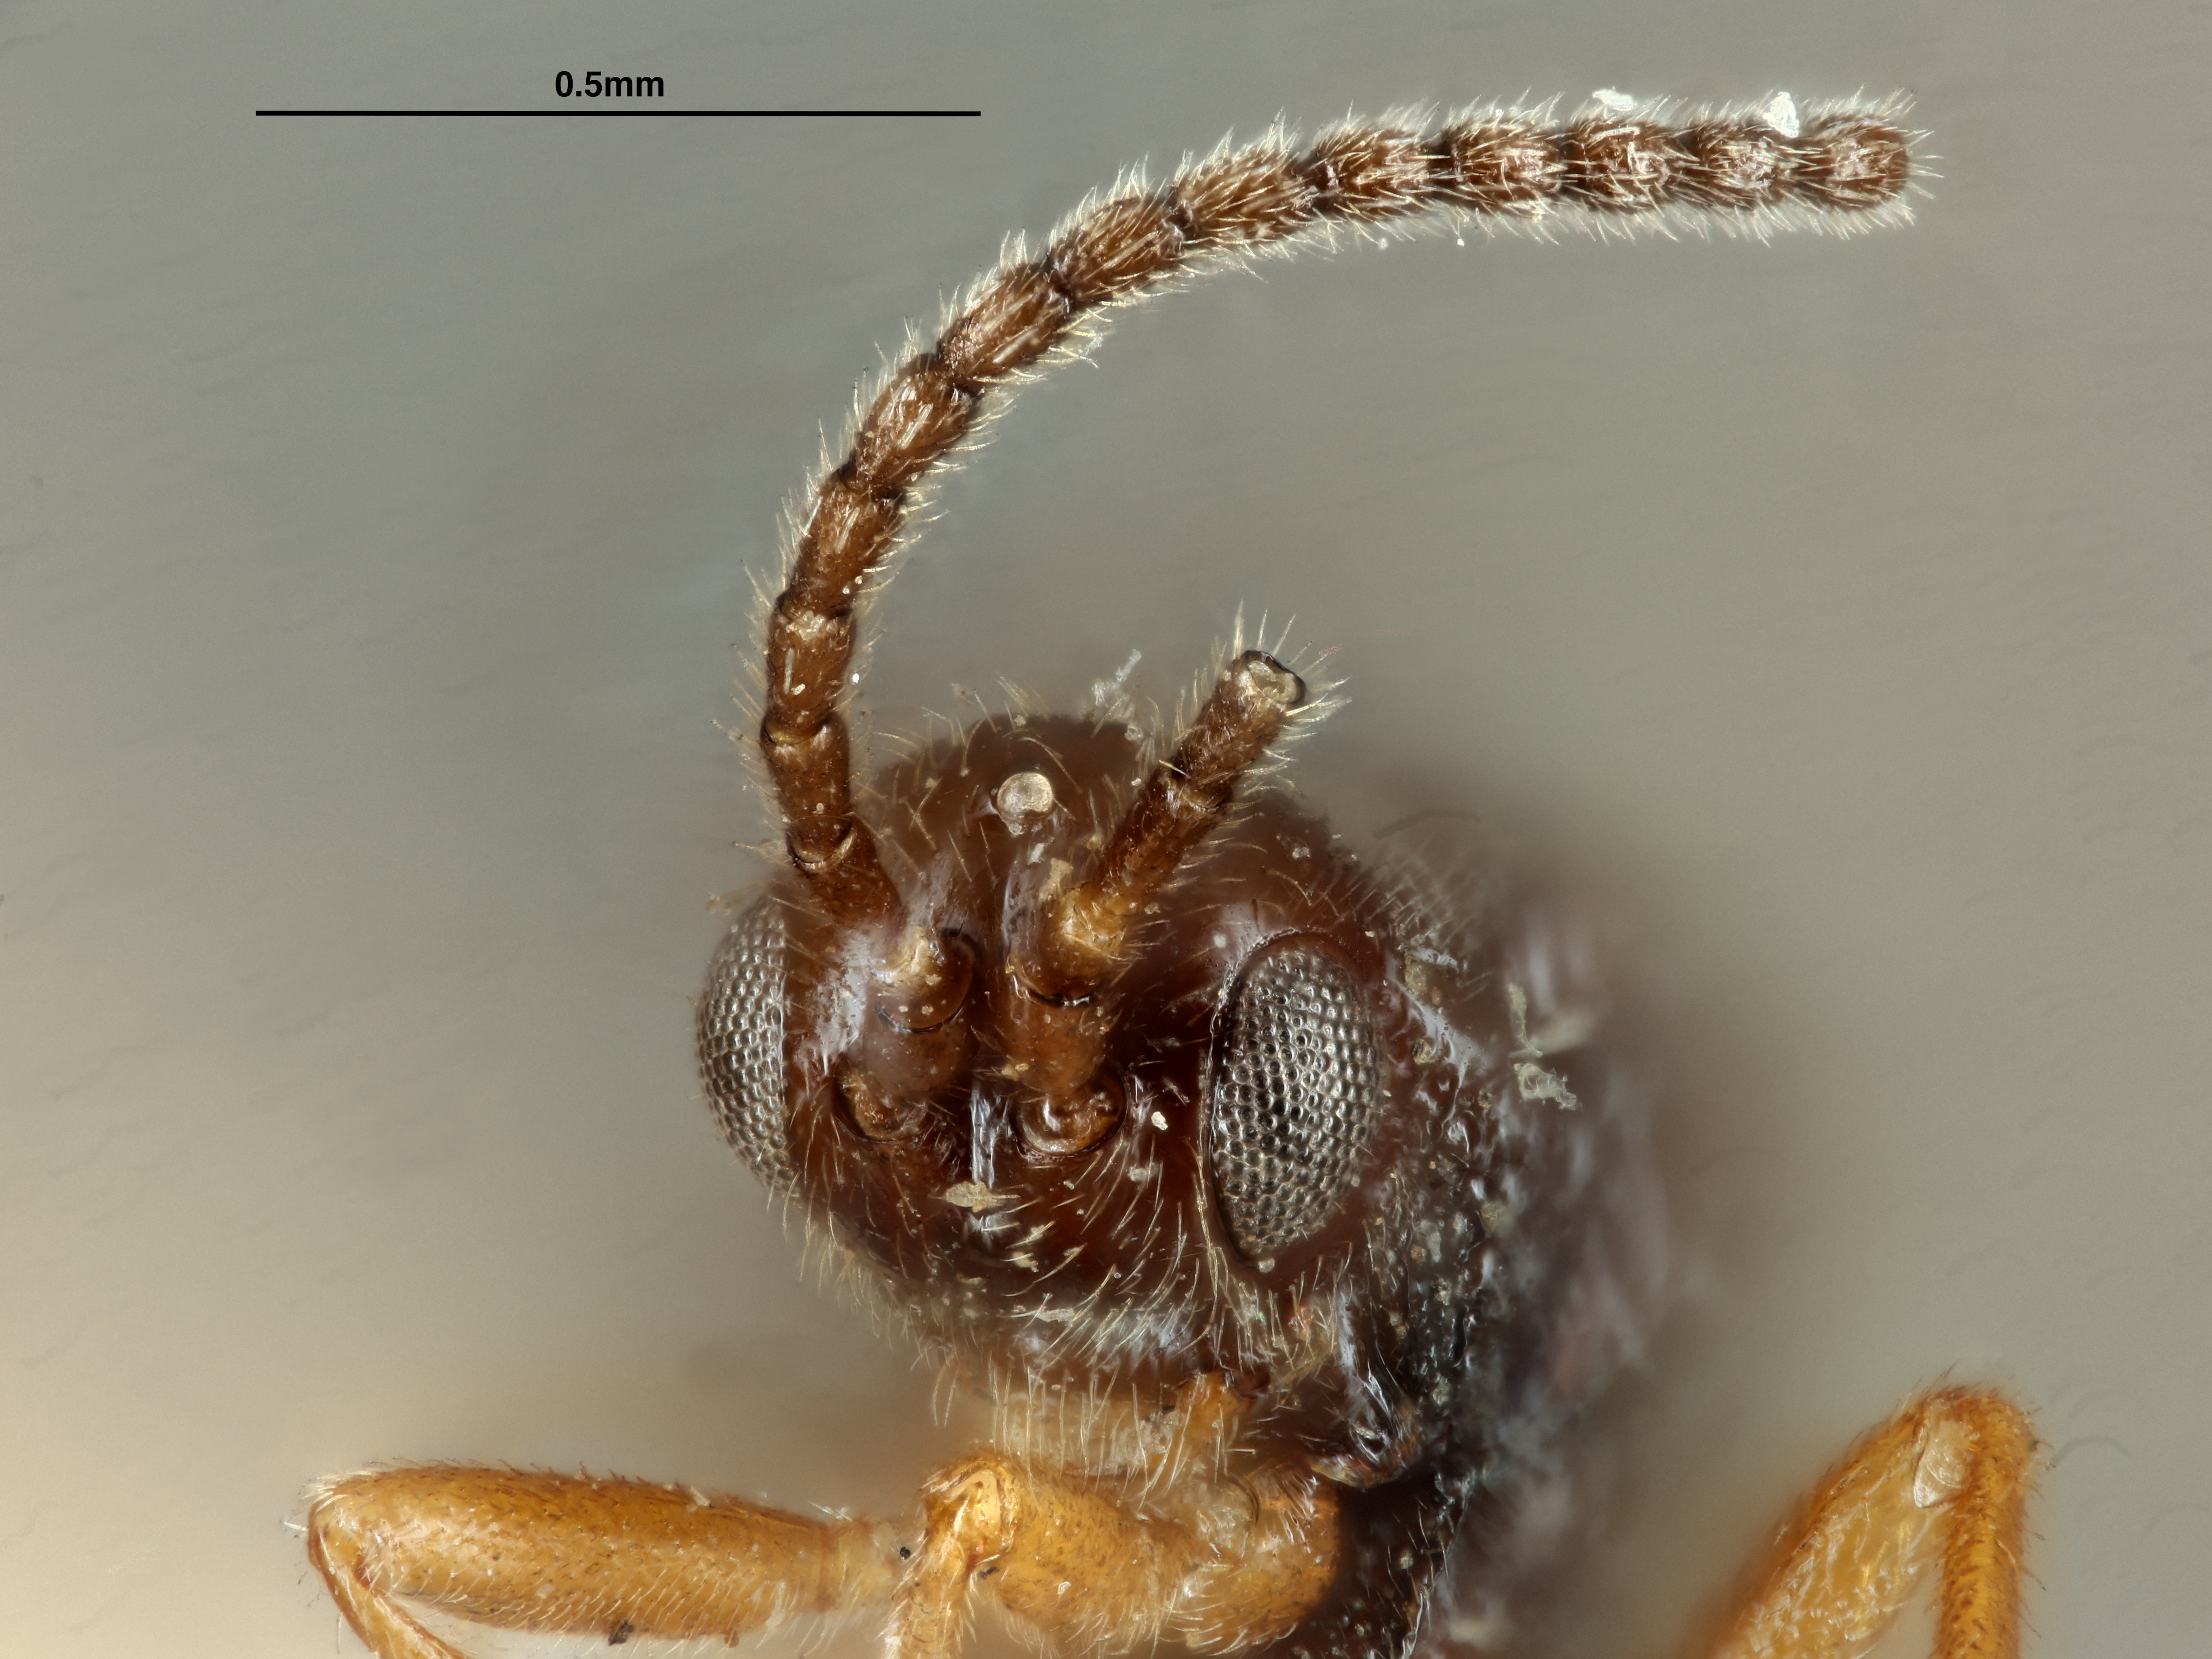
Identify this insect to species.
Dimeris rufipes
